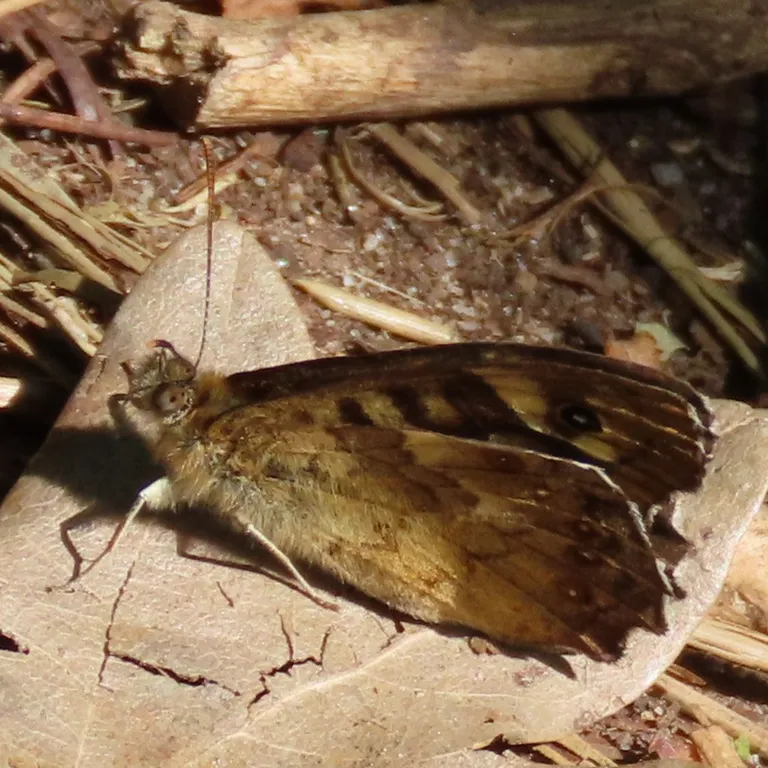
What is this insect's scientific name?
Pararge aegeria
